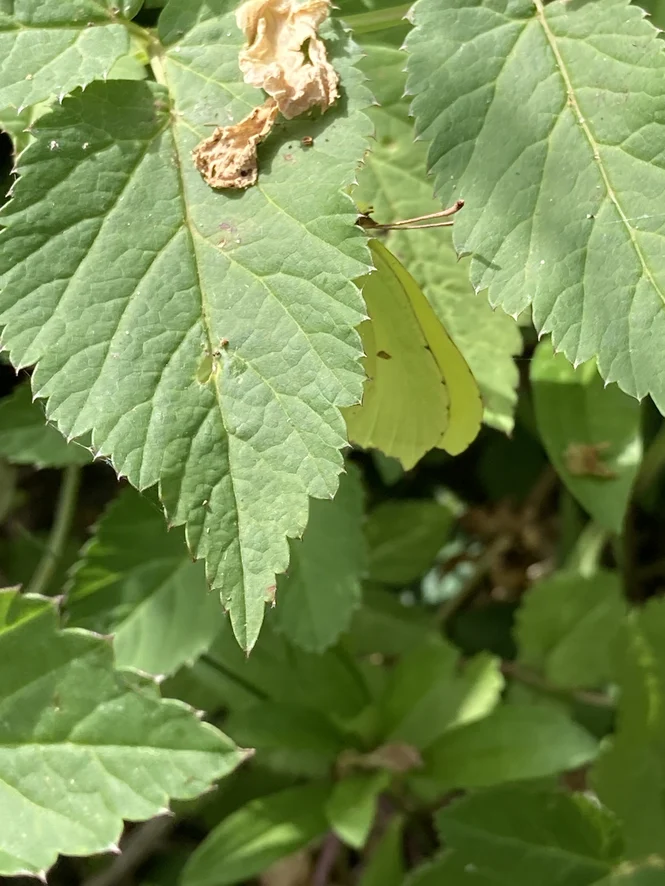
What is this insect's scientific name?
Gonepteryx rhamni
